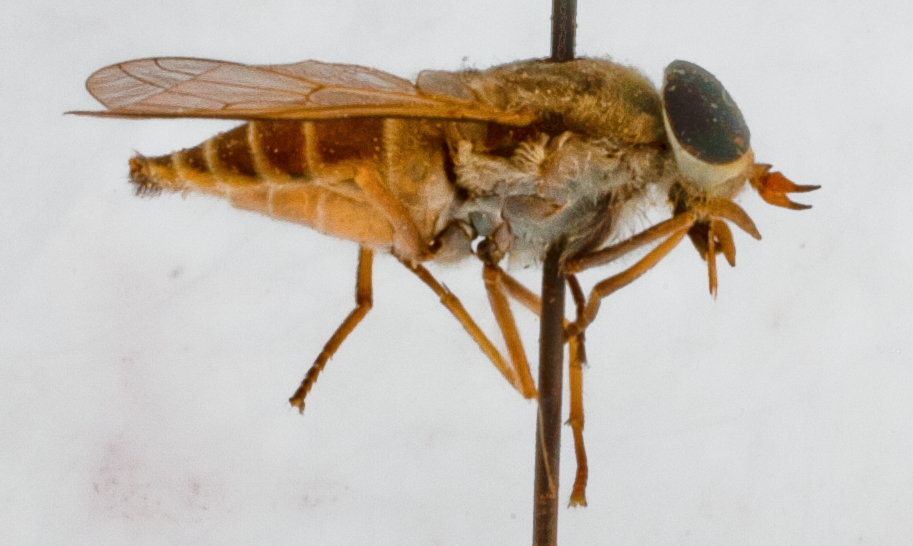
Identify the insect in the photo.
Tabanus sphinx
